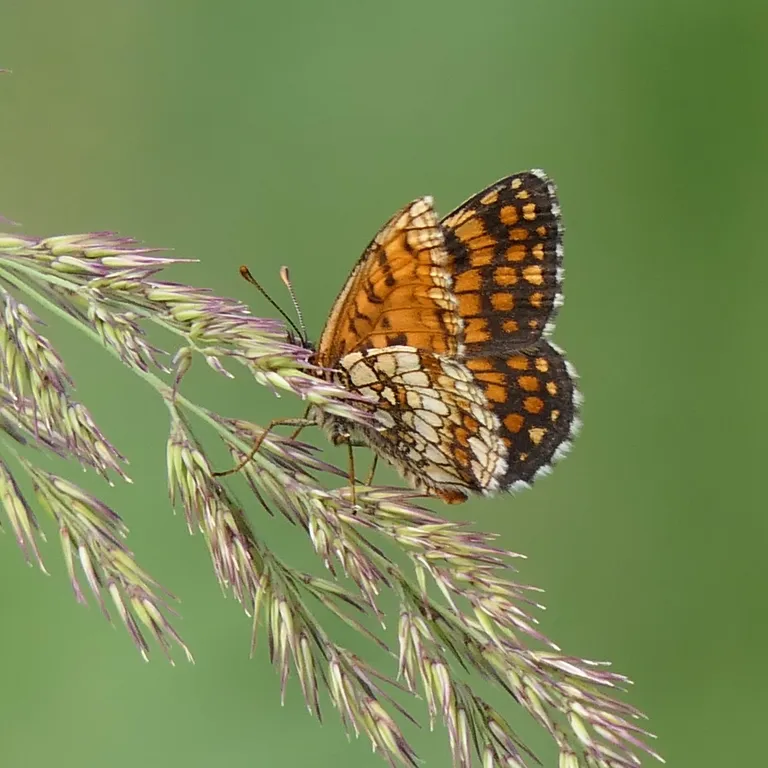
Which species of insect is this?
Melitaea athalia
